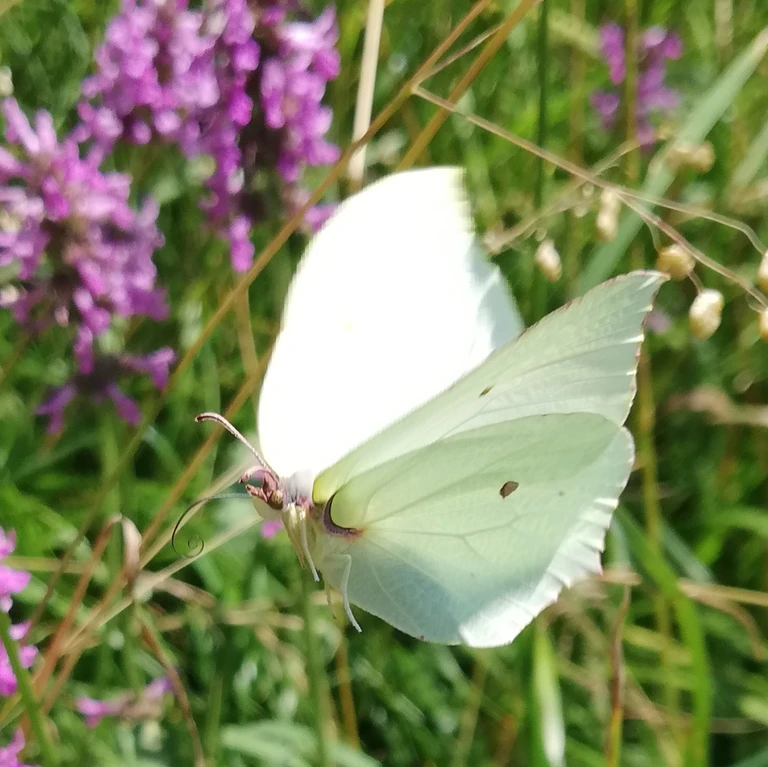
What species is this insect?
Gonepteryx rhamni
